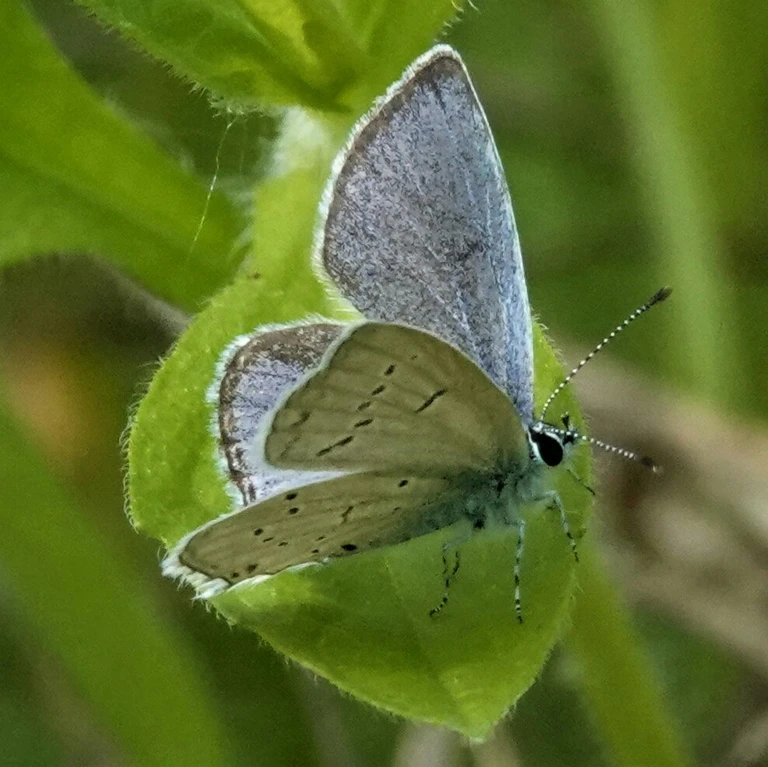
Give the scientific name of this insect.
Cupido decolorata (also Elkalyce decolorata)
